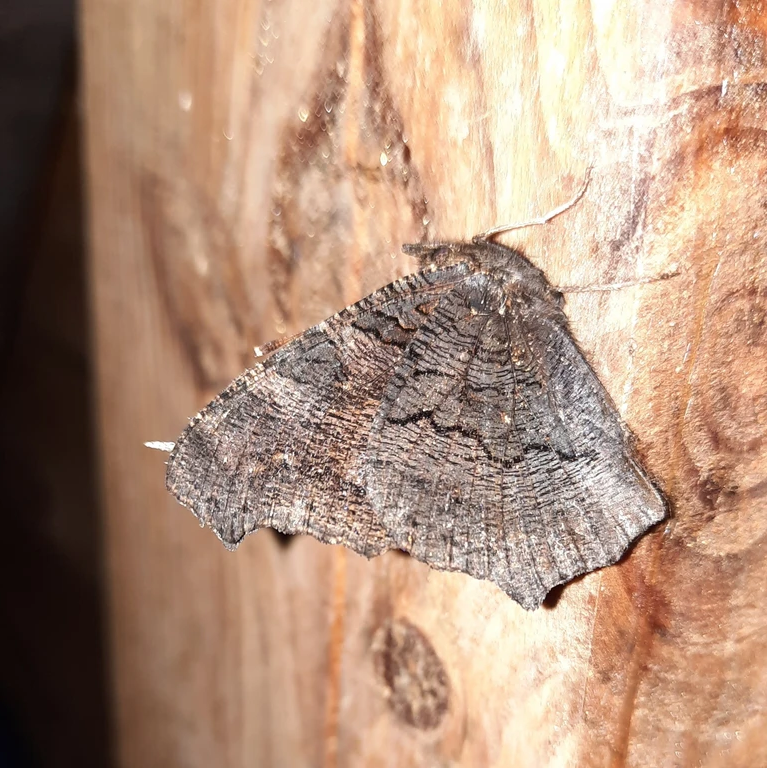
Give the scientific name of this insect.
Aglais io
